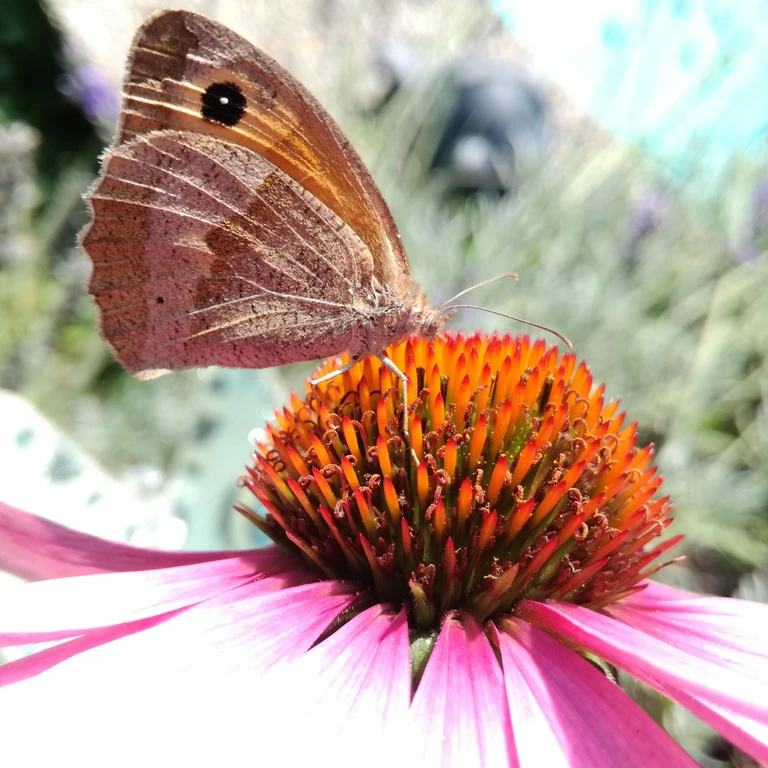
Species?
Maniola jurtina
